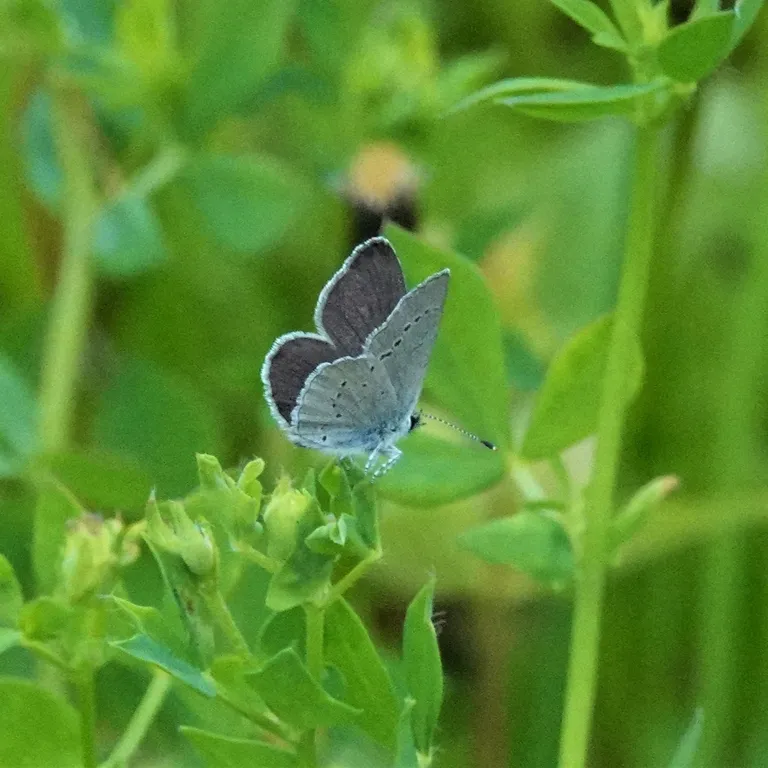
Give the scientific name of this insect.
Cupido minimus
